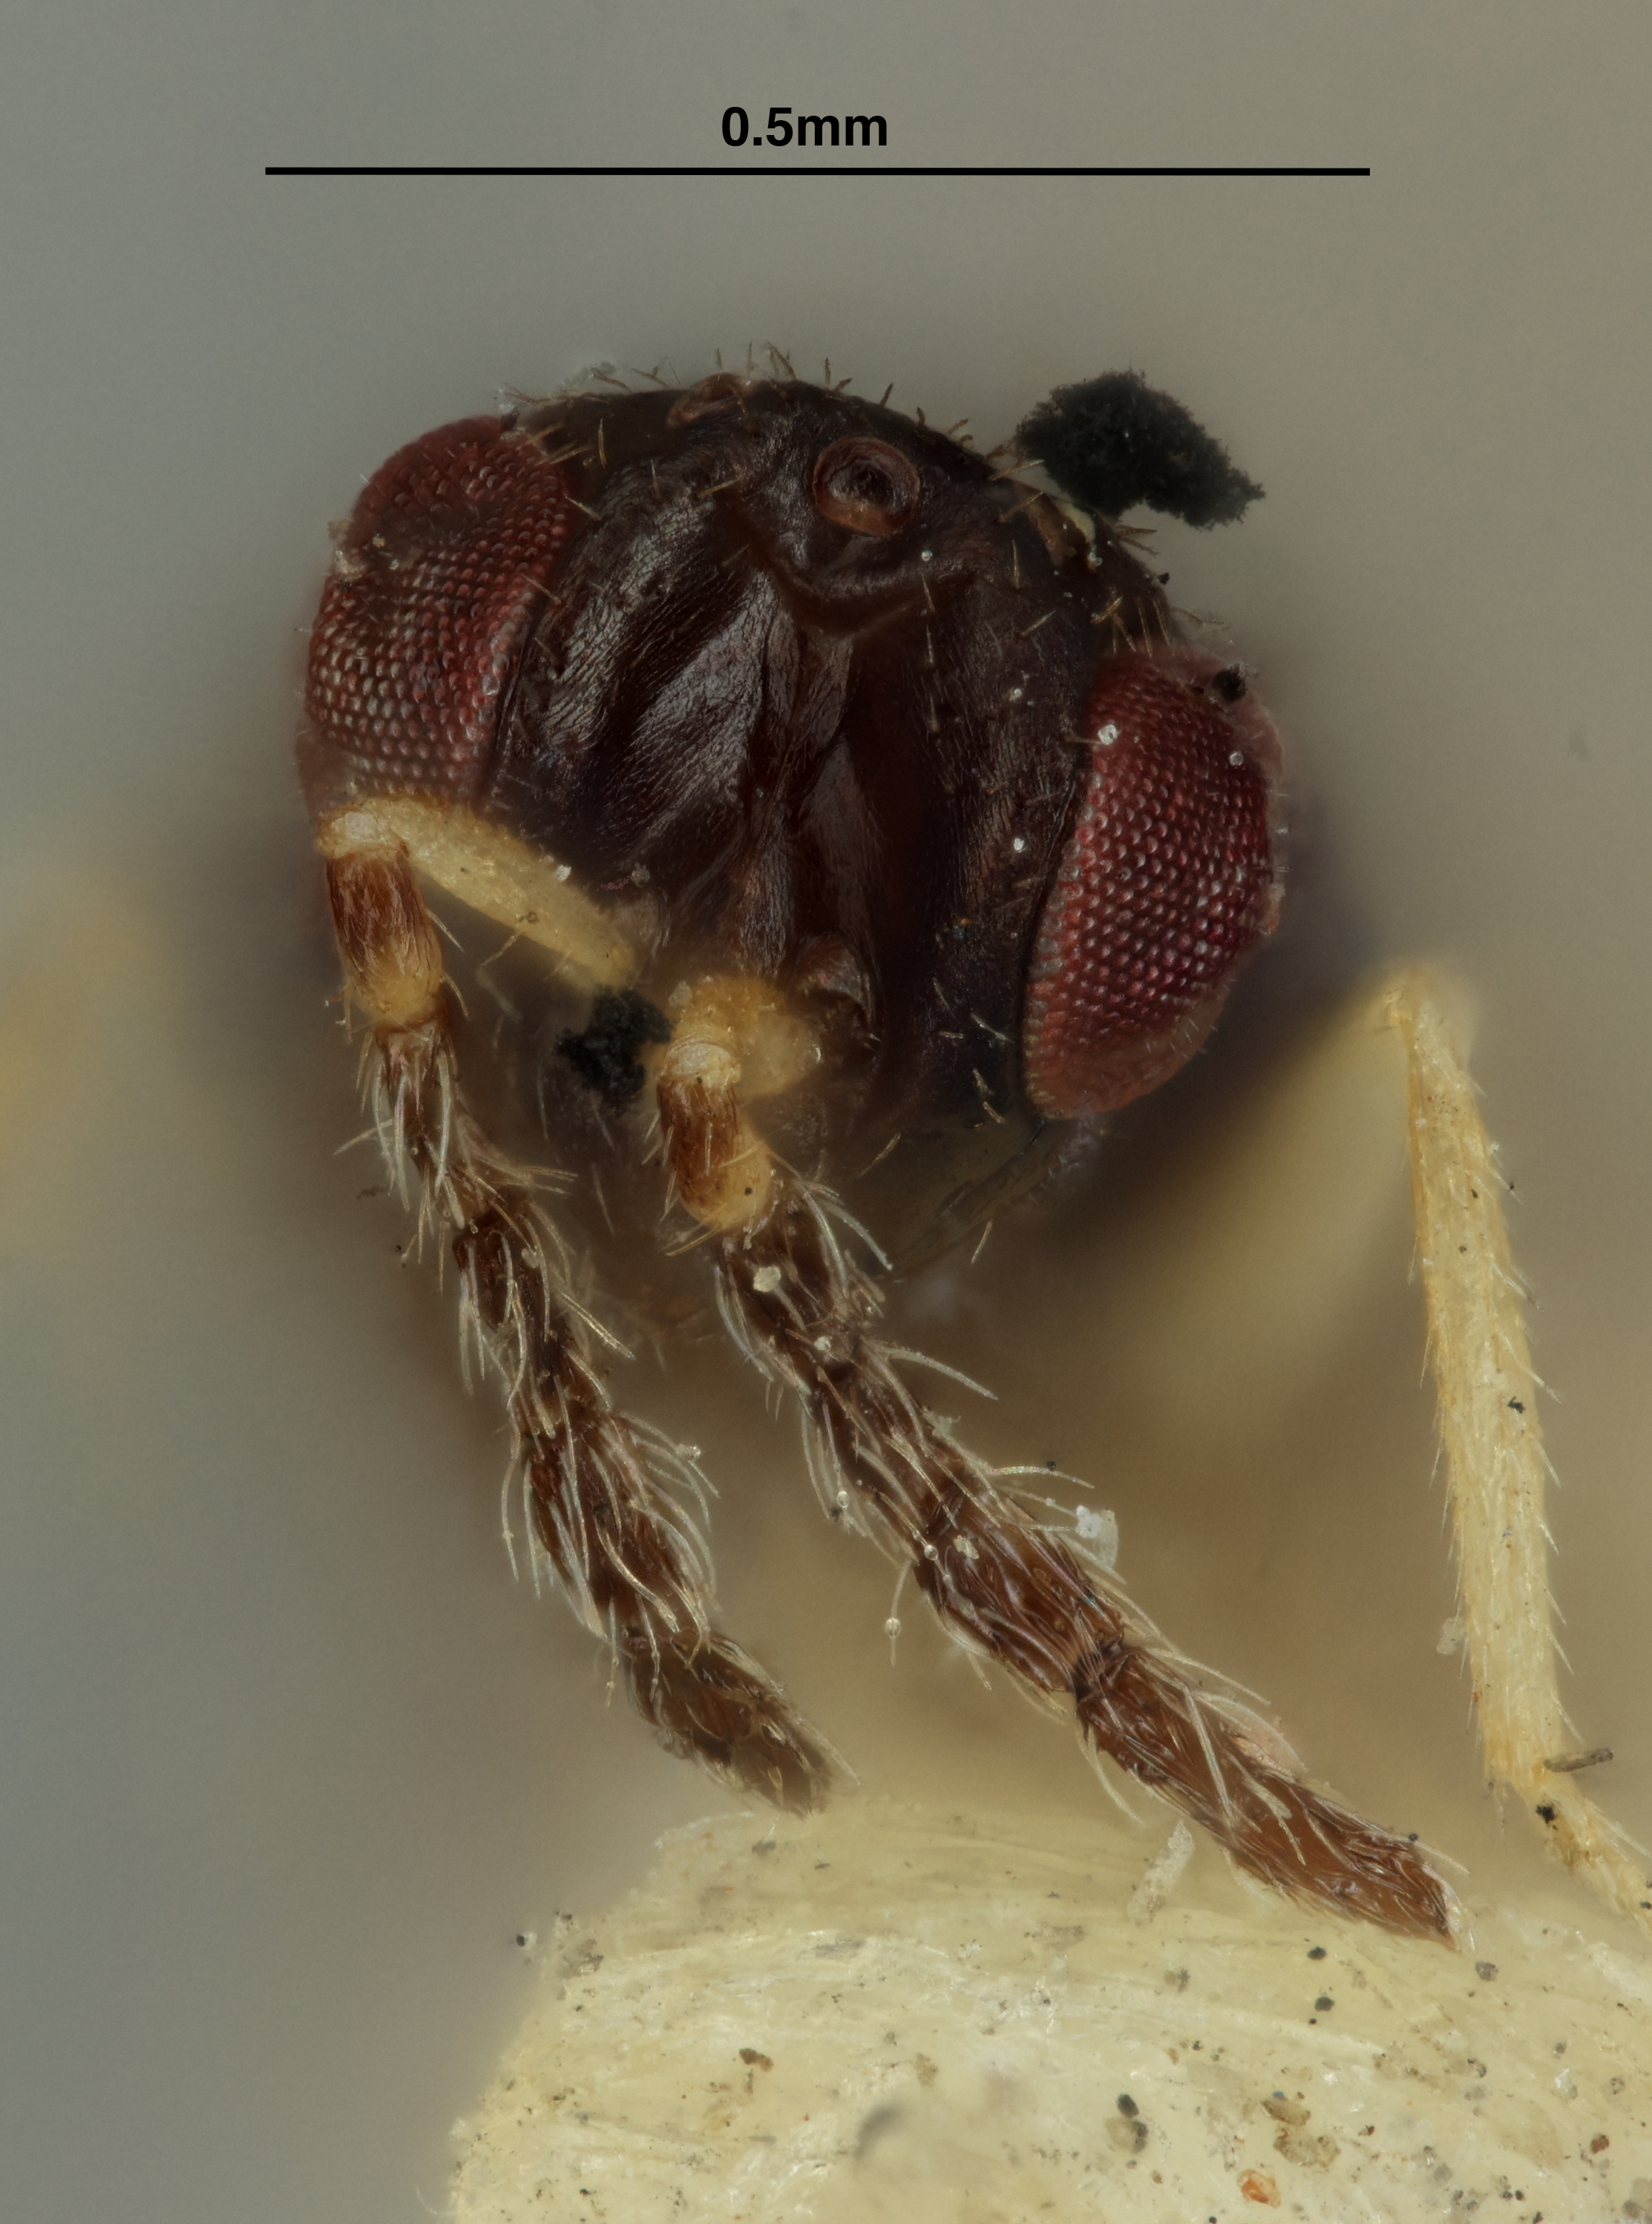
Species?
Aprostocetus whitmani
